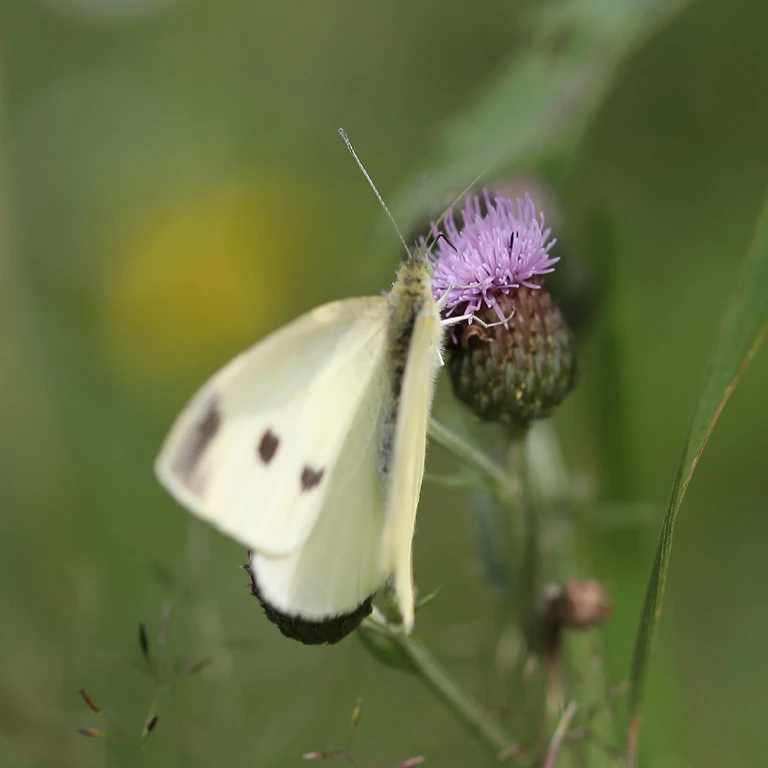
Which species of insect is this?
Pieris rapae
